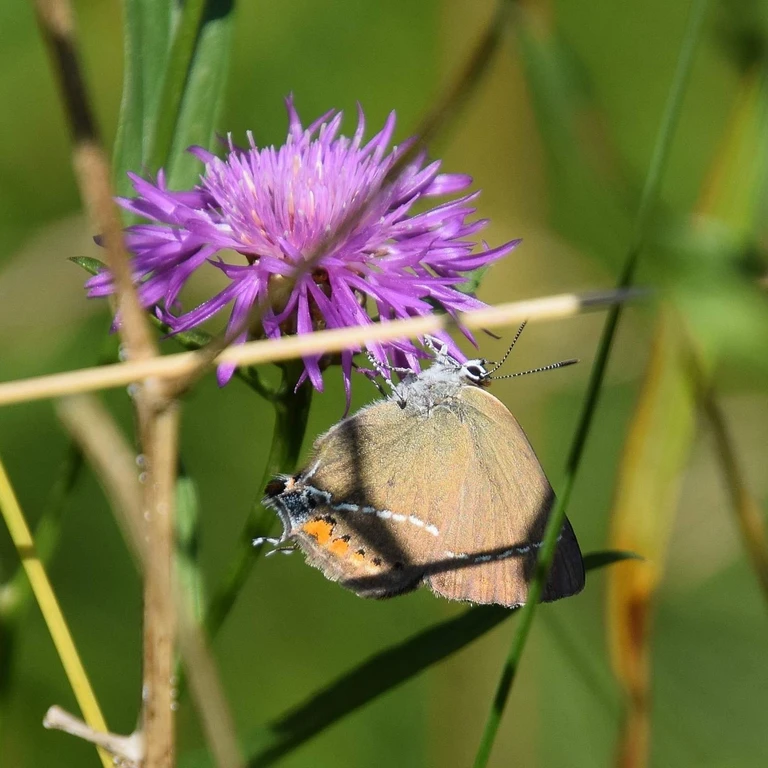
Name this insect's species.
Satyrium spini (also Tuttiola spini)
